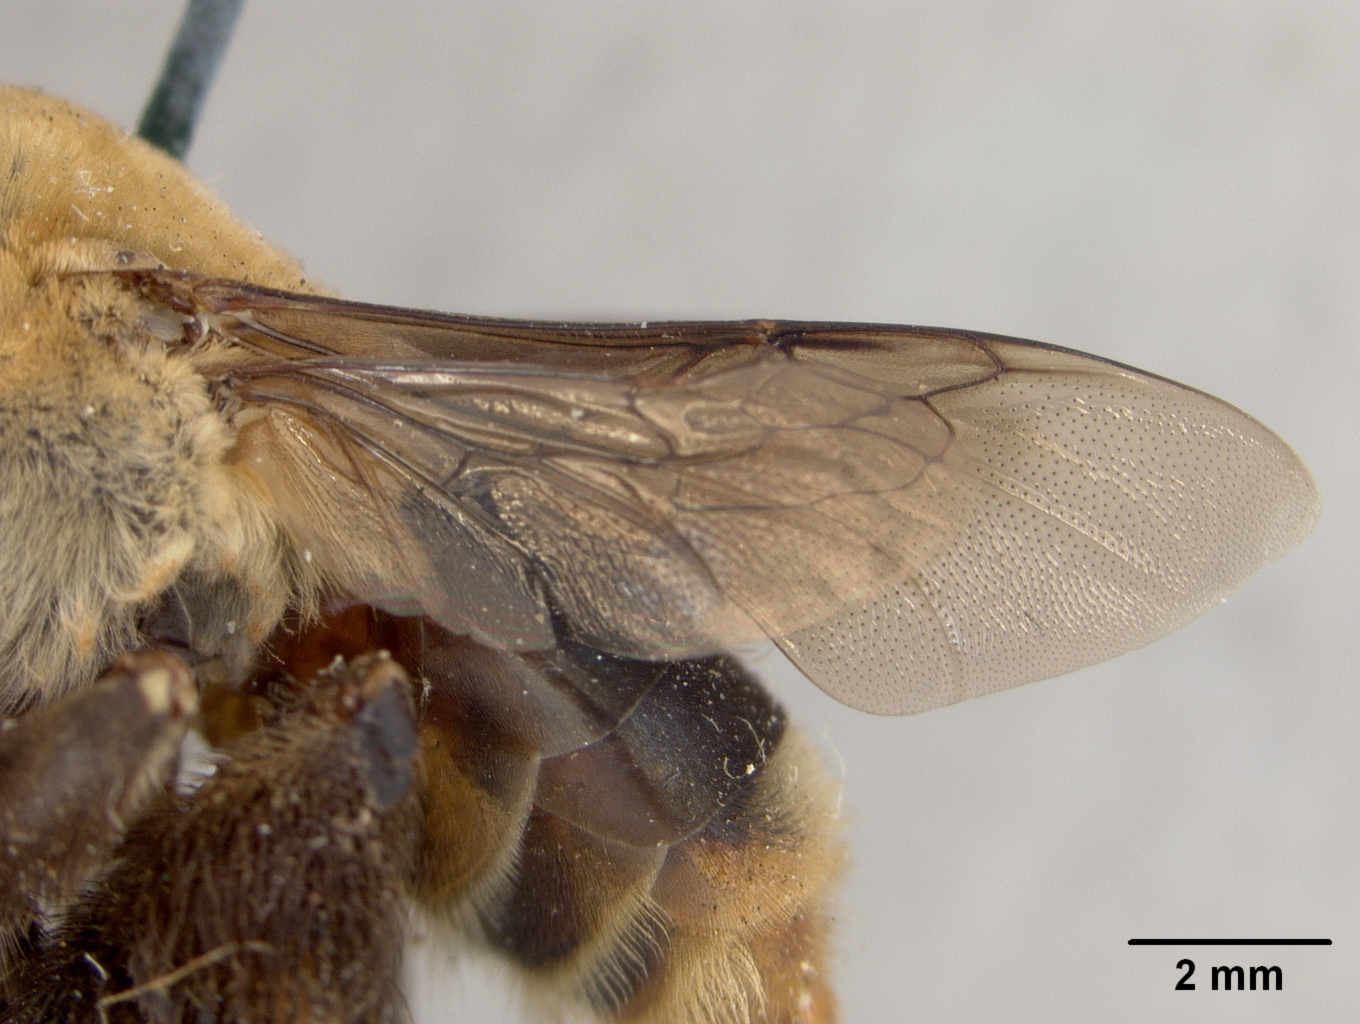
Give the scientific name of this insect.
Centris poecila
